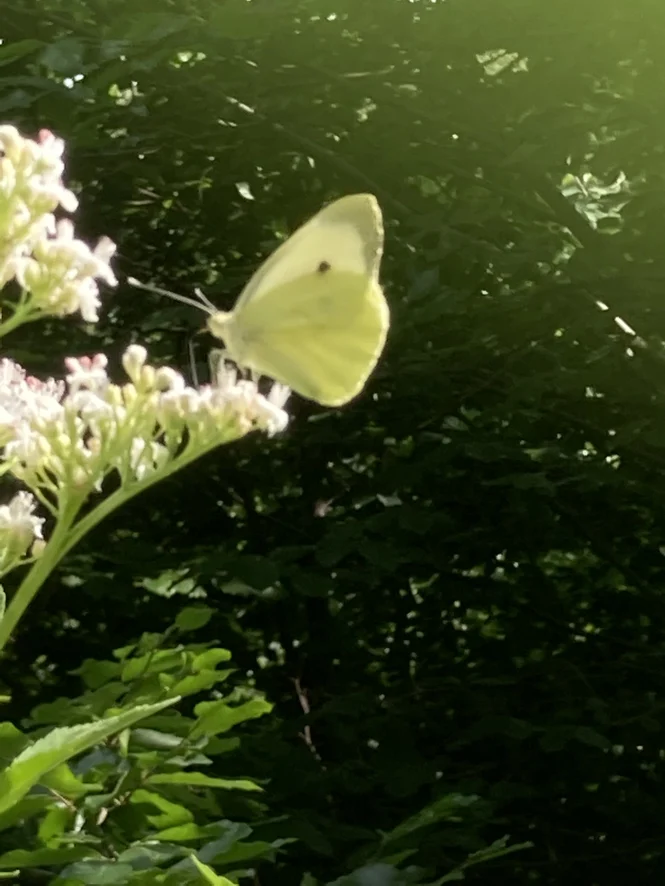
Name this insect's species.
Pieris brassicae
